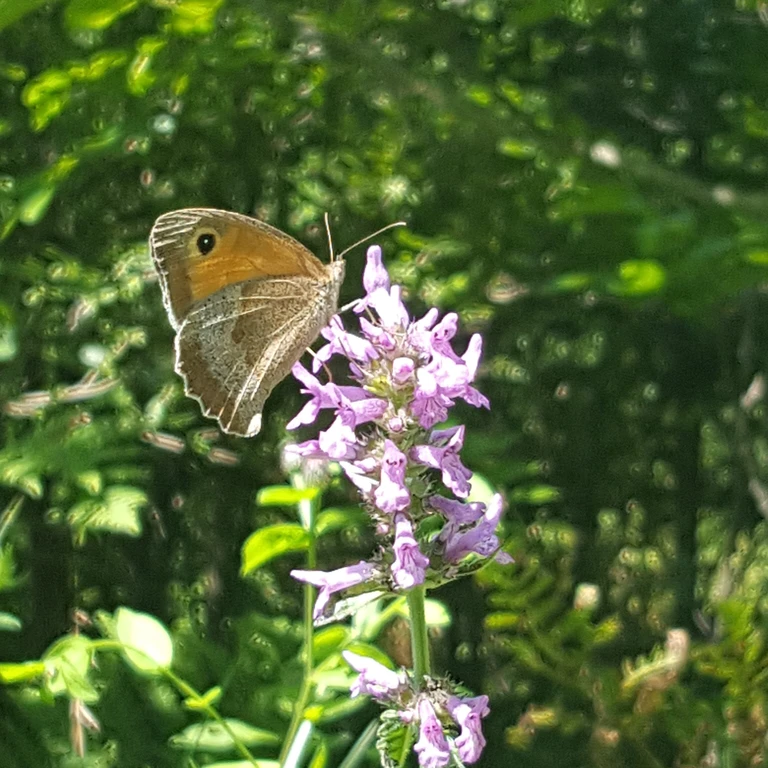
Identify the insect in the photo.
Maniola jurtina
